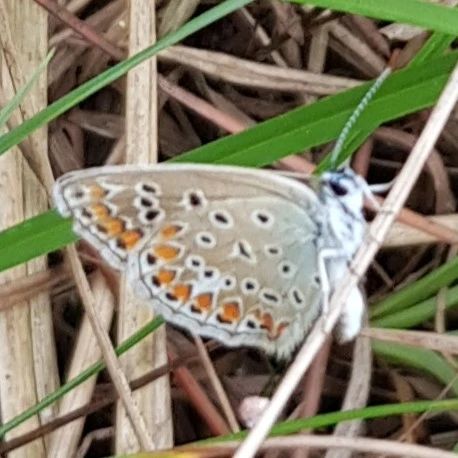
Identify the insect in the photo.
Polyommatus icarus
